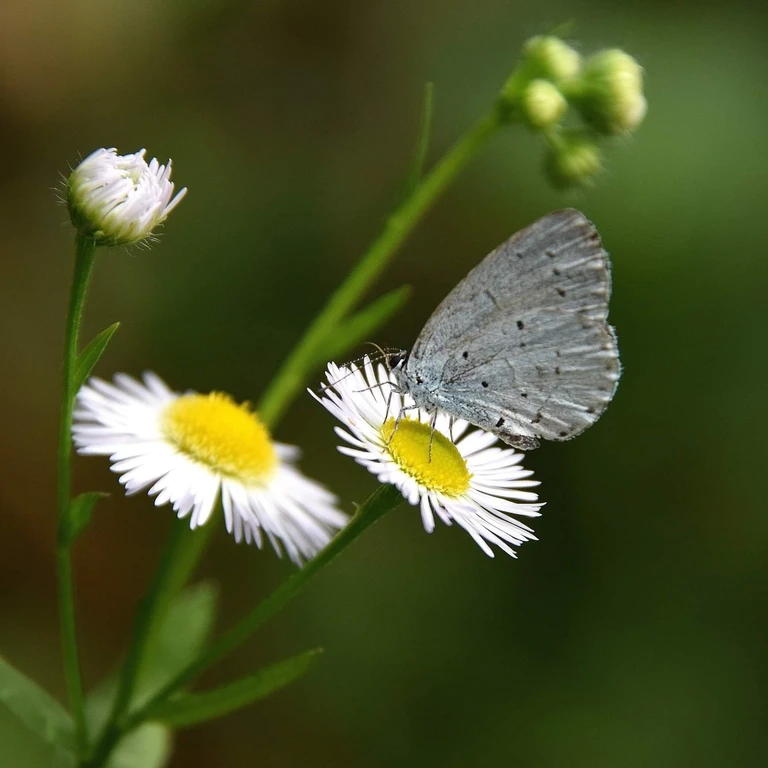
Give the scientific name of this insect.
Celastrina argiolus
